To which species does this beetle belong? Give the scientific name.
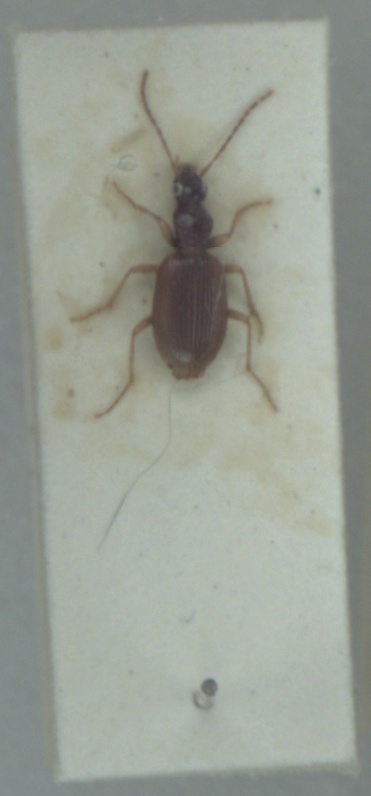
Oxypselaphus obscurus
